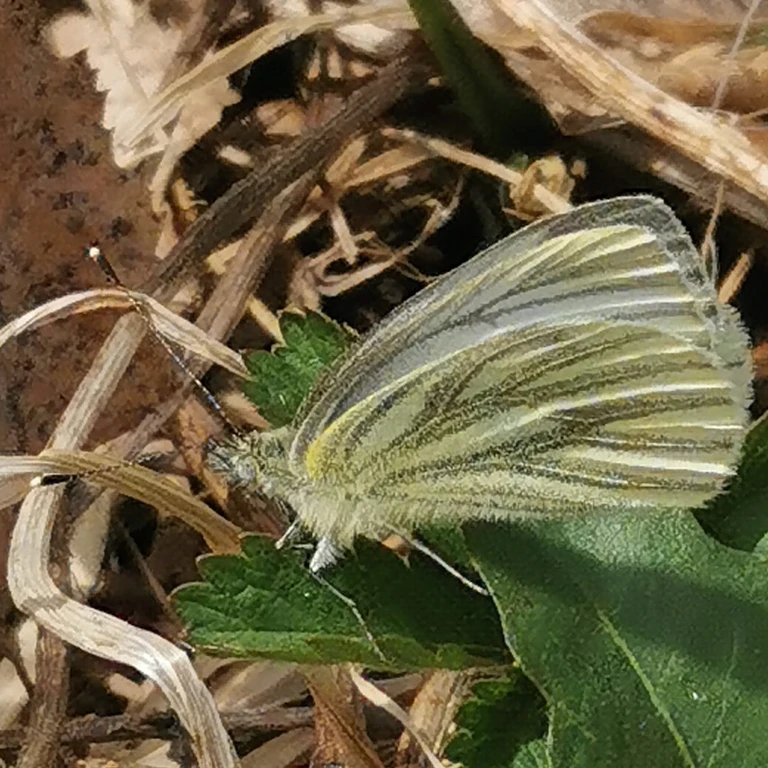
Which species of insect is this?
Pieris napi
